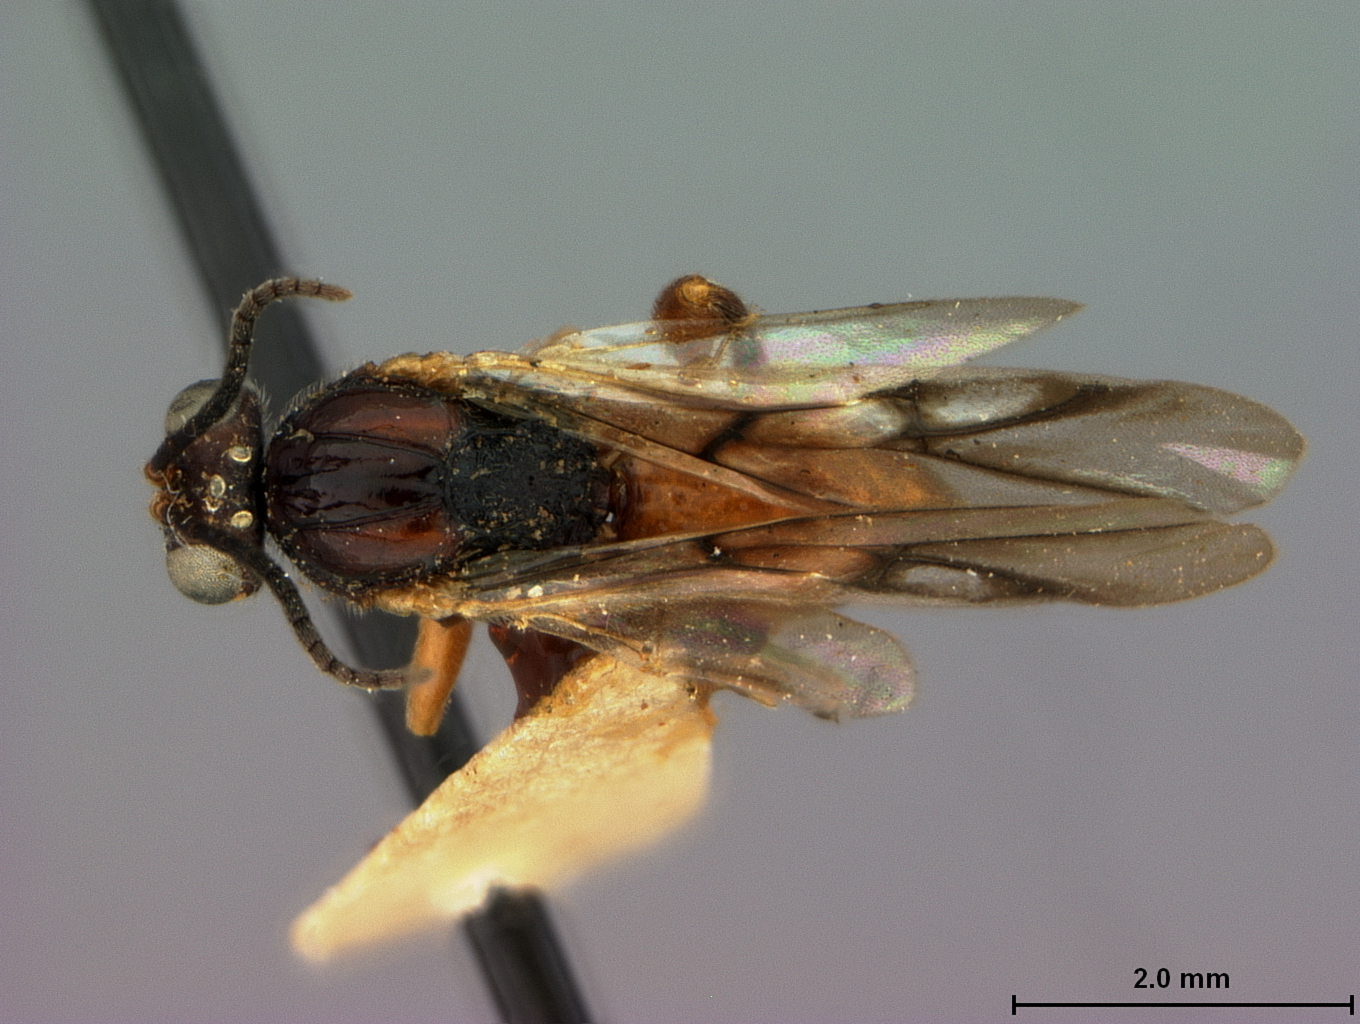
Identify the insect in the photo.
Biorhiza ocala
